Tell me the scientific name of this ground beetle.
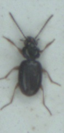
Bembidion mannerheimii
